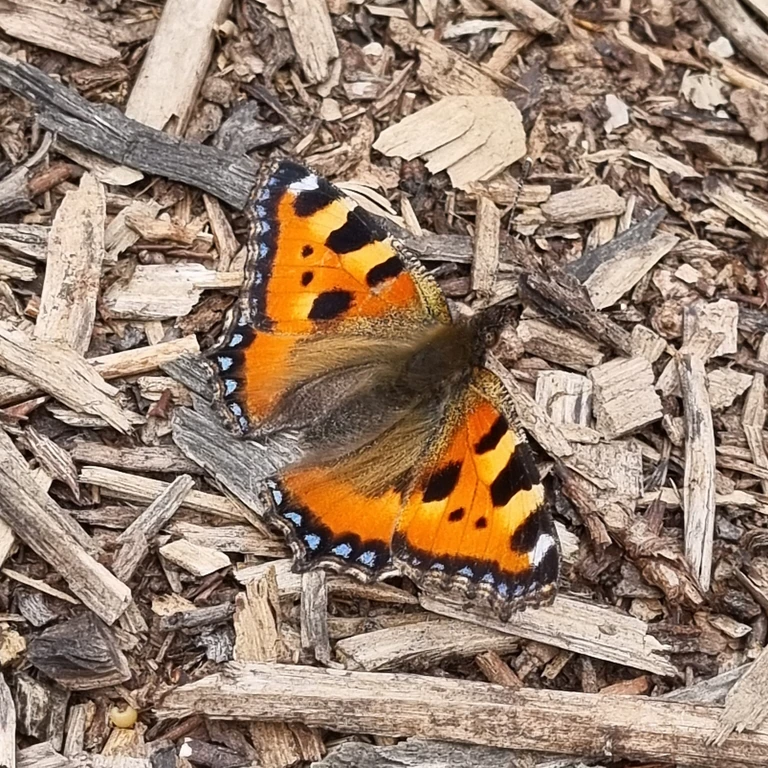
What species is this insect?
Aglais urticae
